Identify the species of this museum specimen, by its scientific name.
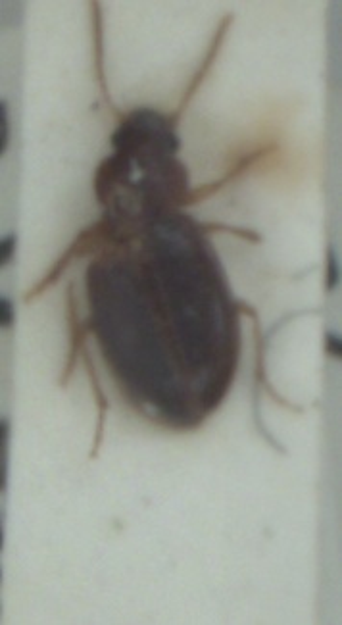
Bradycellus sharpi
